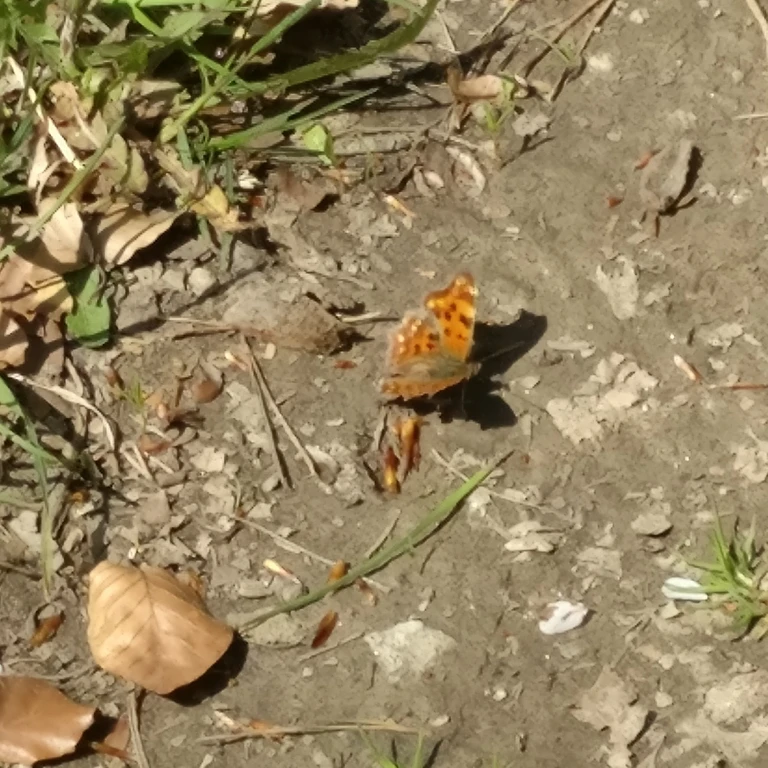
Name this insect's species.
Polygonia c-album
